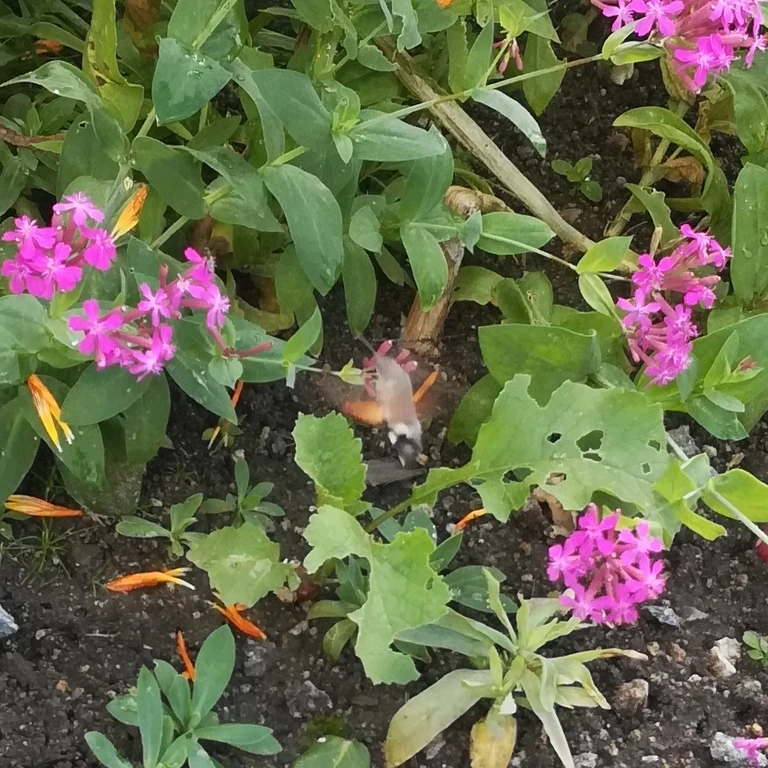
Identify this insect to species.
Macroglossum stellatarum
